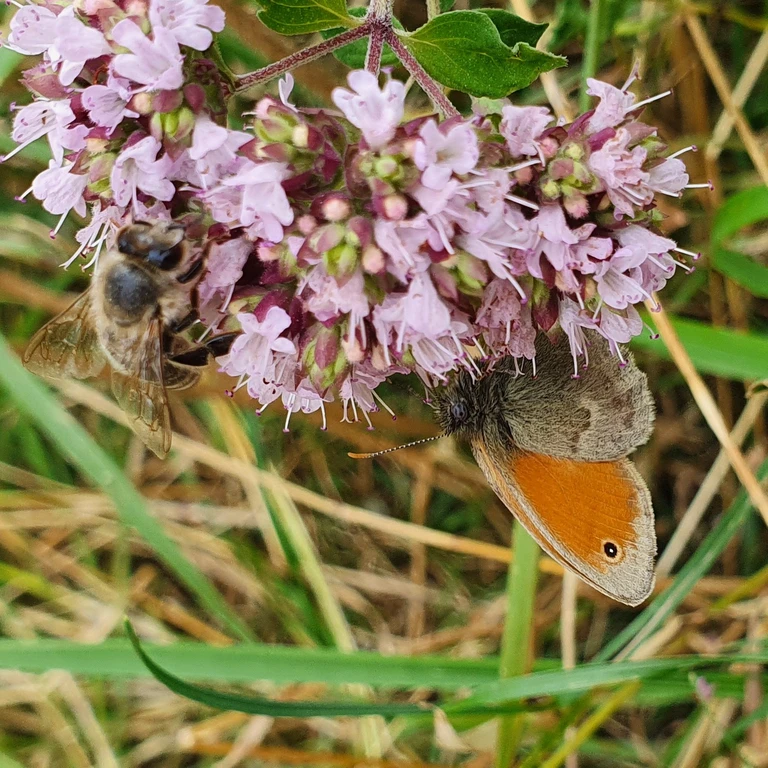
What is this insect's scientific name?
Coenonympha pamphilus
